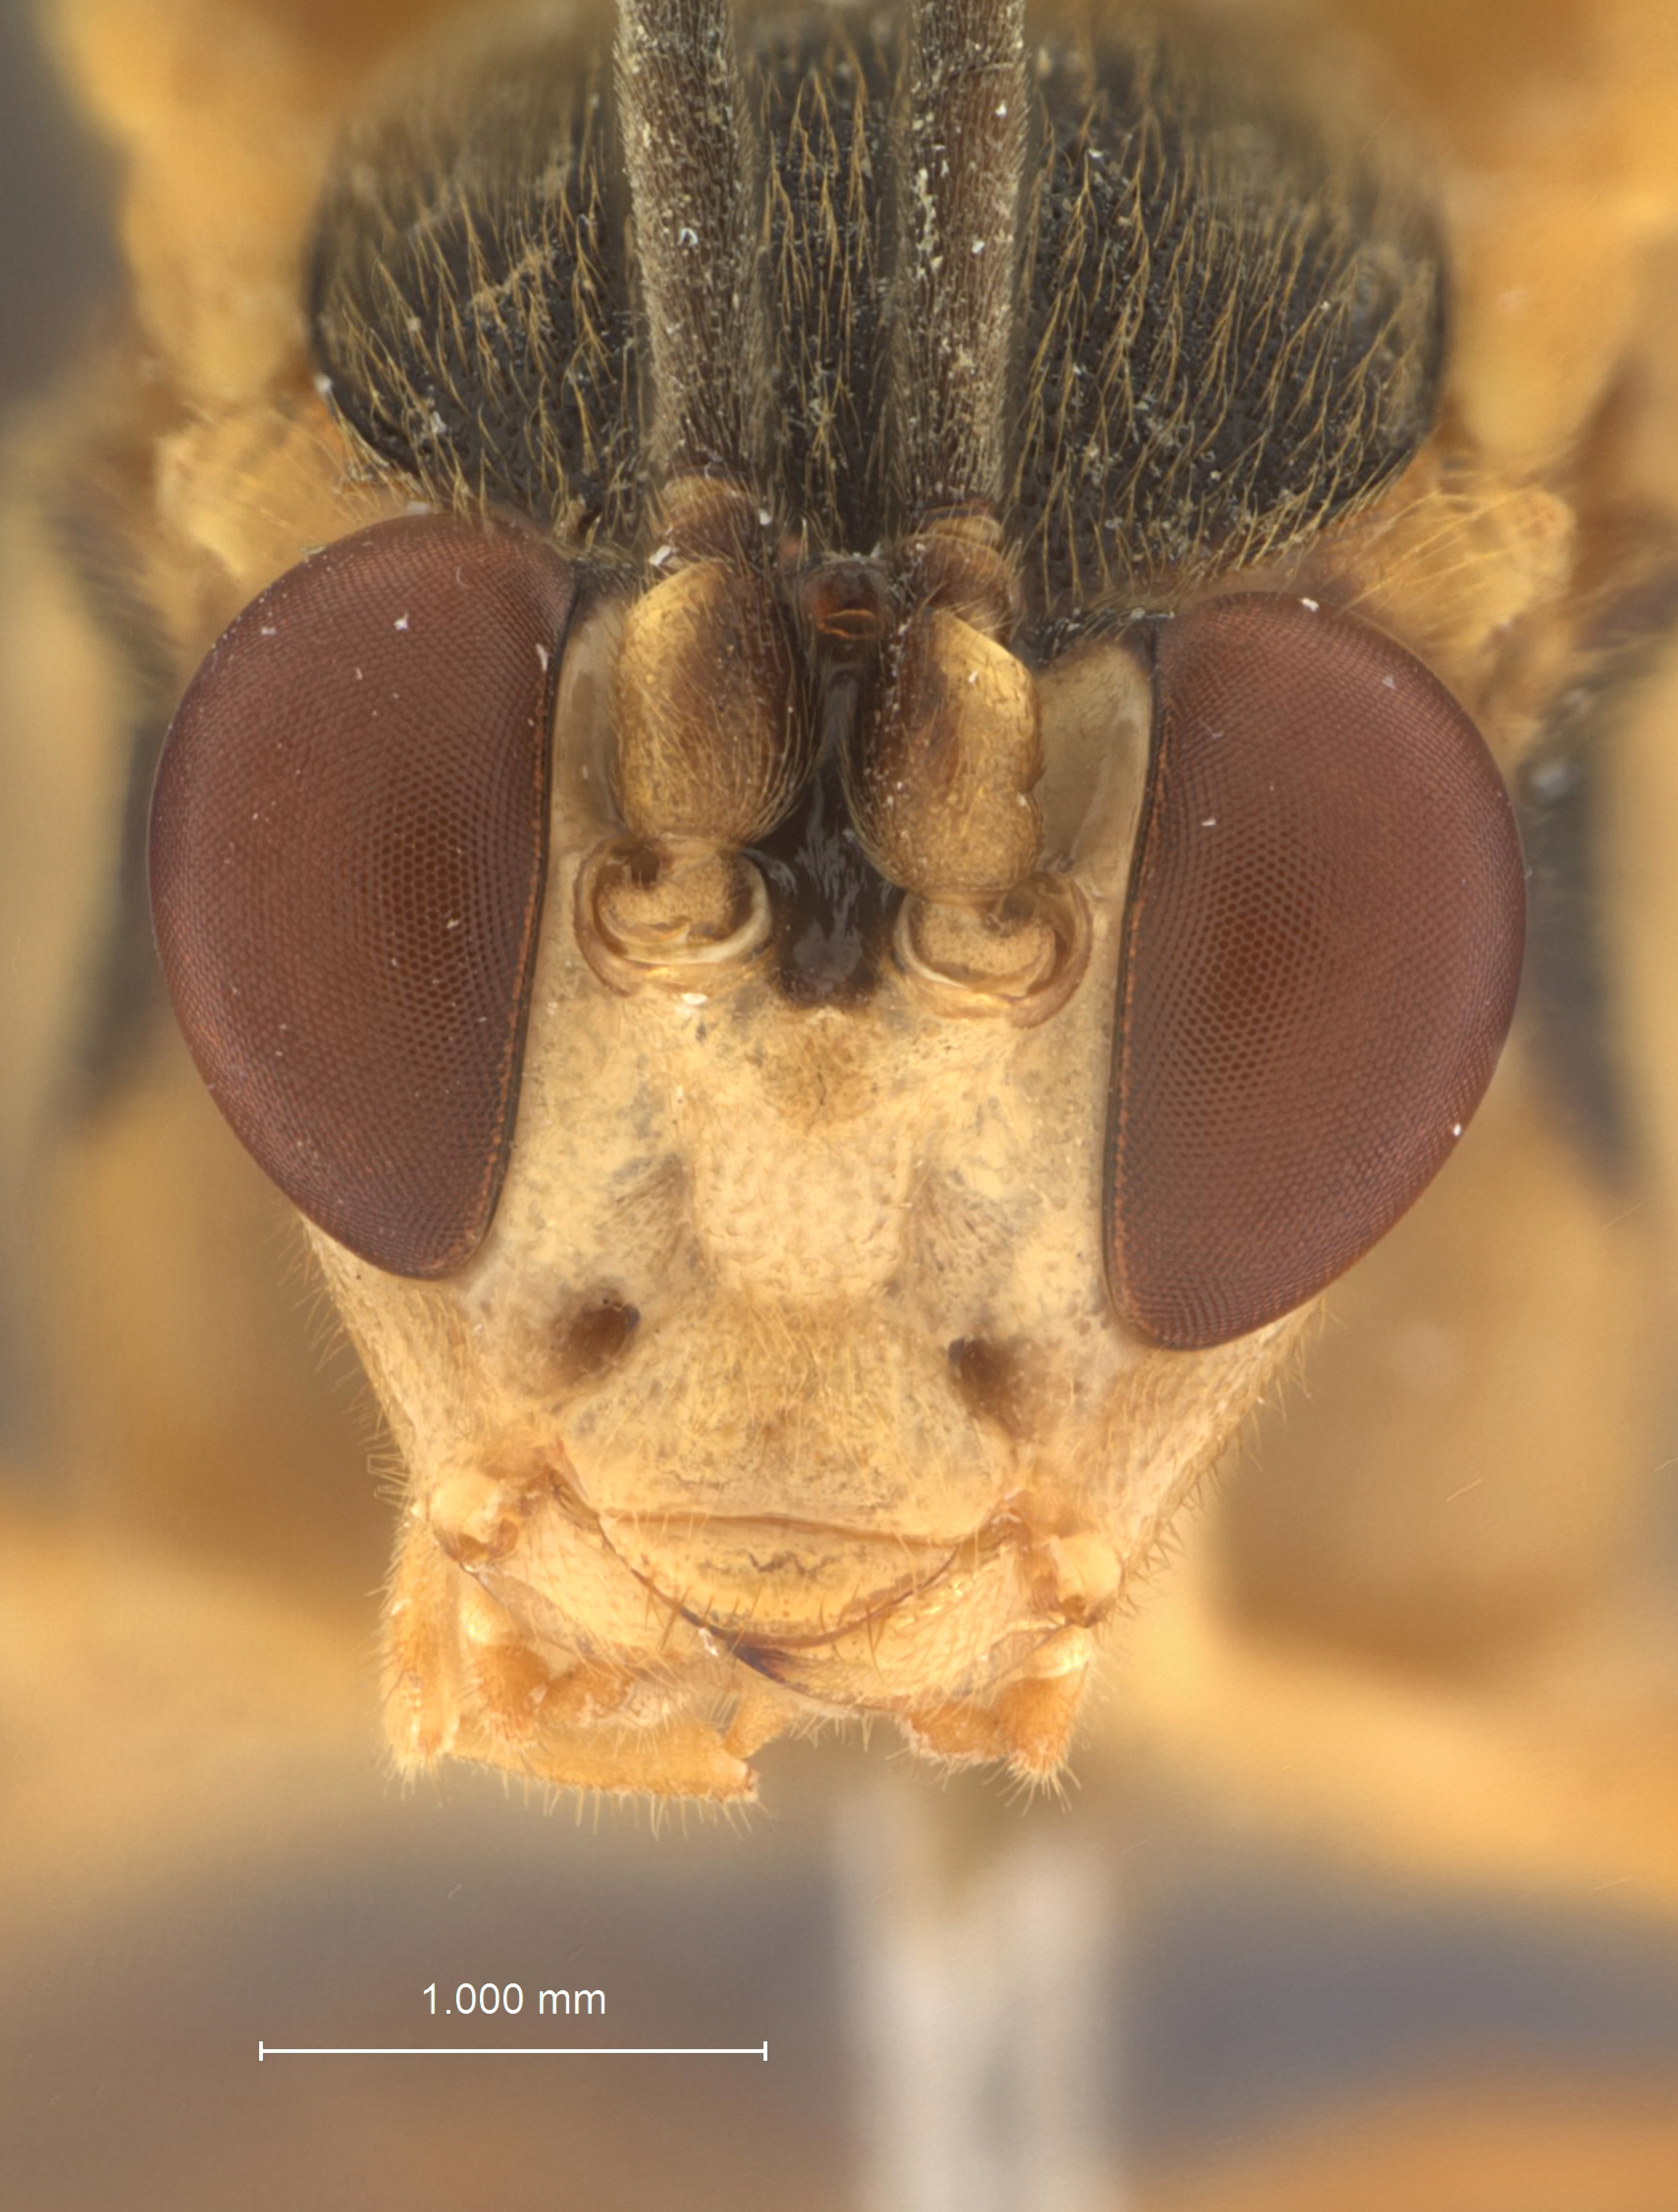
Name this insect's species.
Daggoo philoctetes
